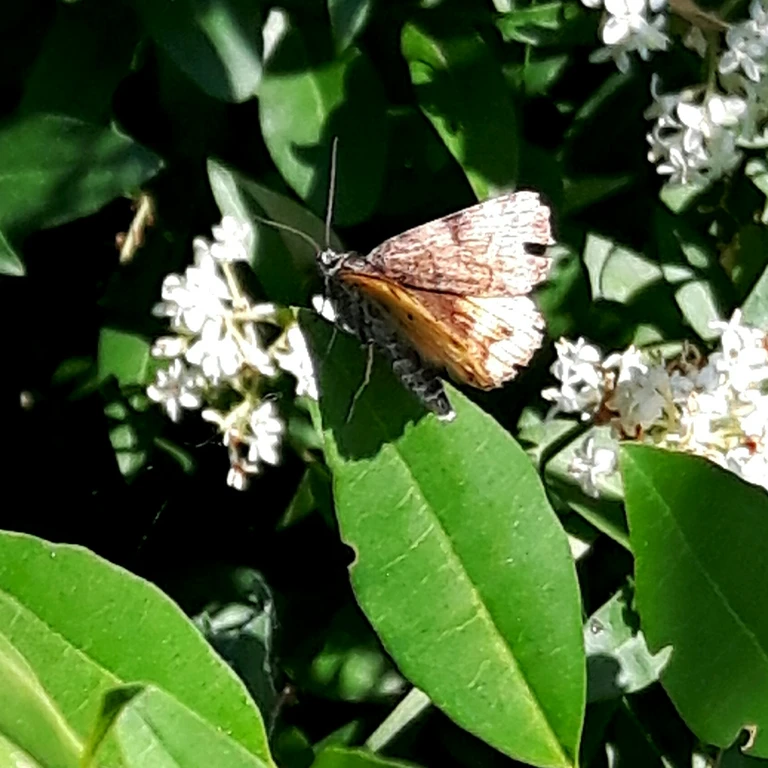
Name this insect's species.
Euclidia glyphica
